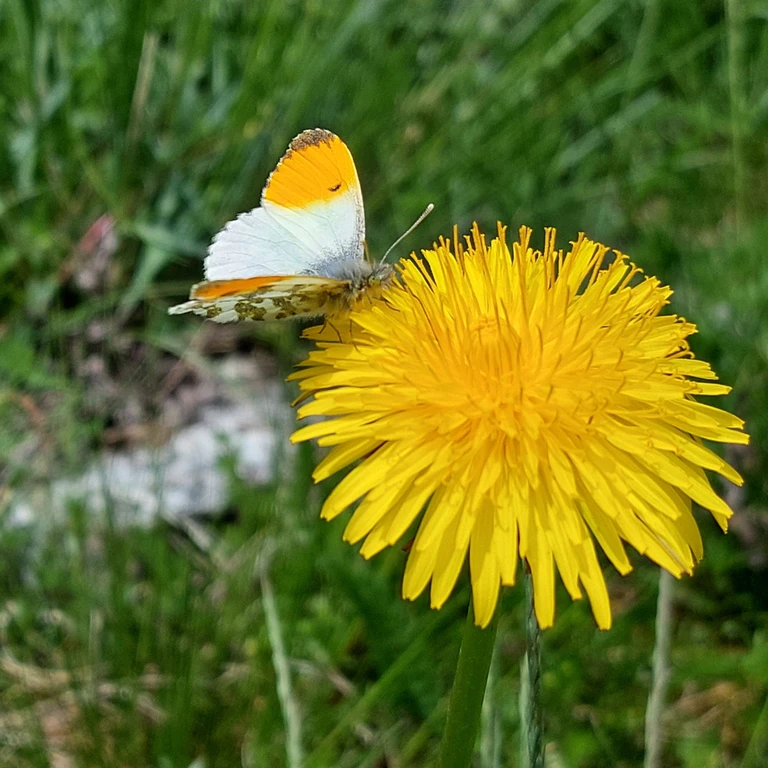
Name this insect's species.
Anthocharis cardamines
